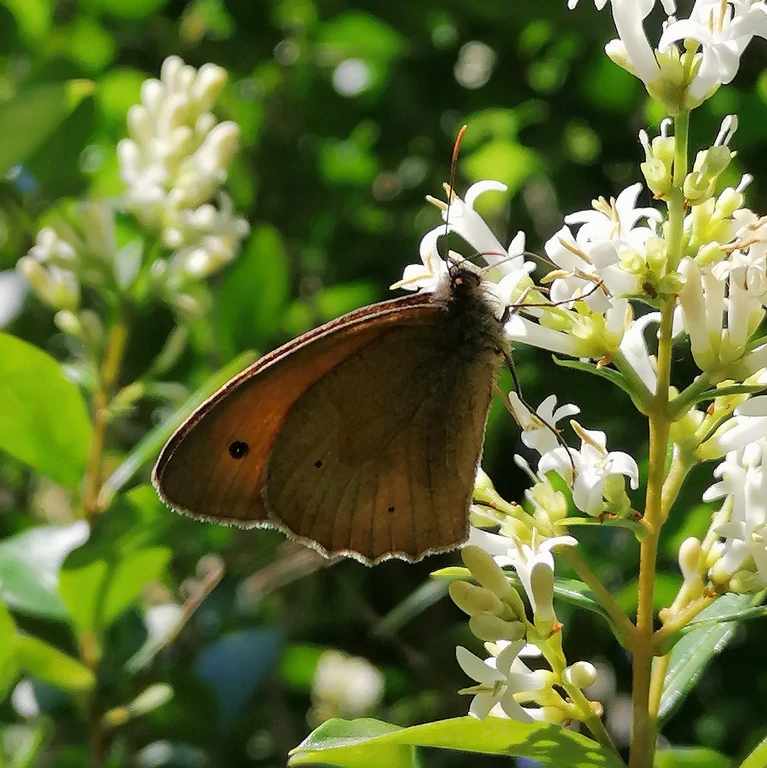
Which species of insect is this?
Maniola jurtina
